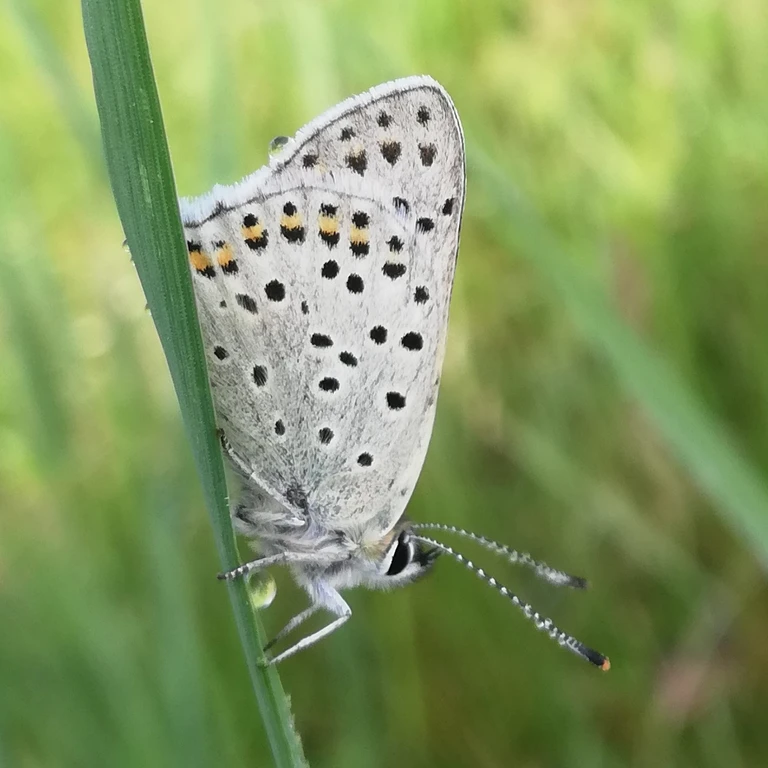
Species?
Lycaena tityrus (also Loweia tityrus)
